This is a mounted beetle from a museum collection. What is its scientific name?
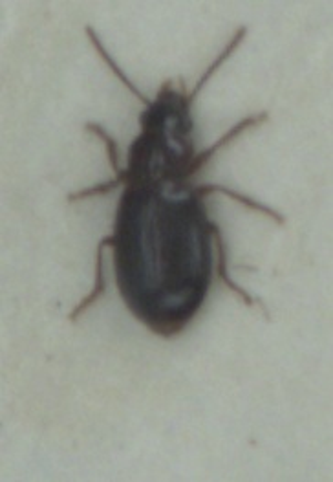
Bradycellus harpalinus
